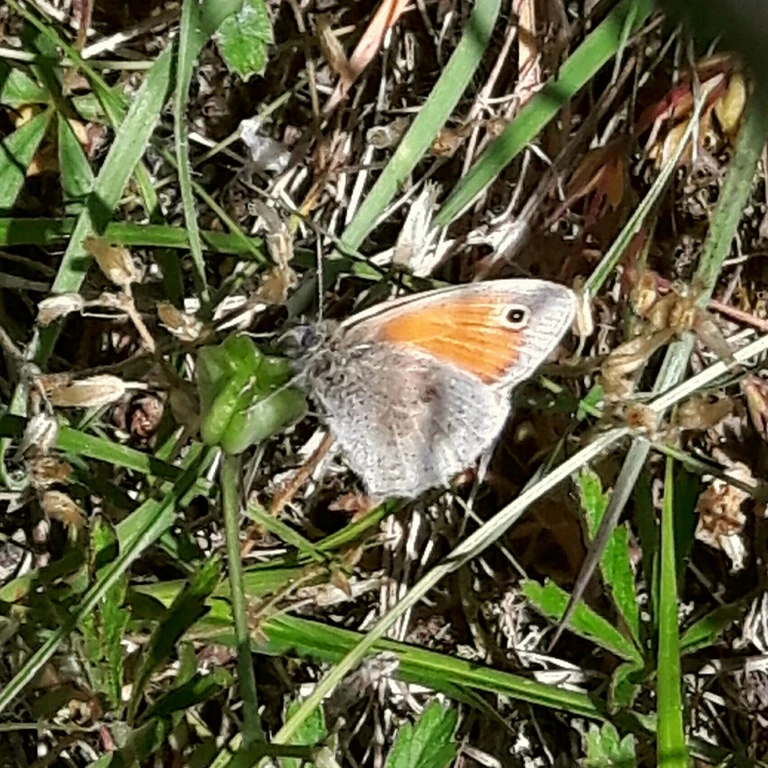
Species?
Coenonympha pamphilus
